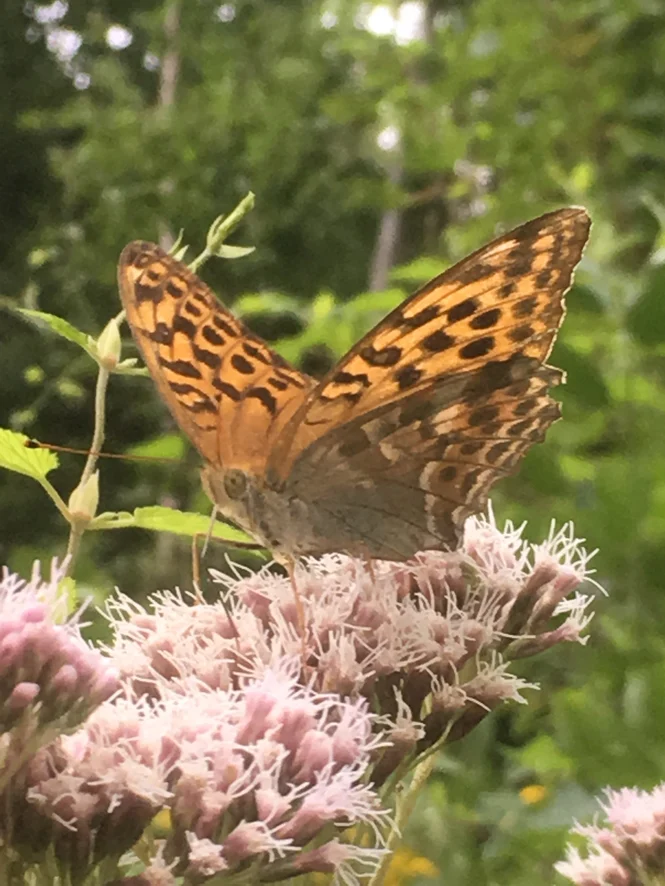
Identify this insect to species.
Argynnis paphia
